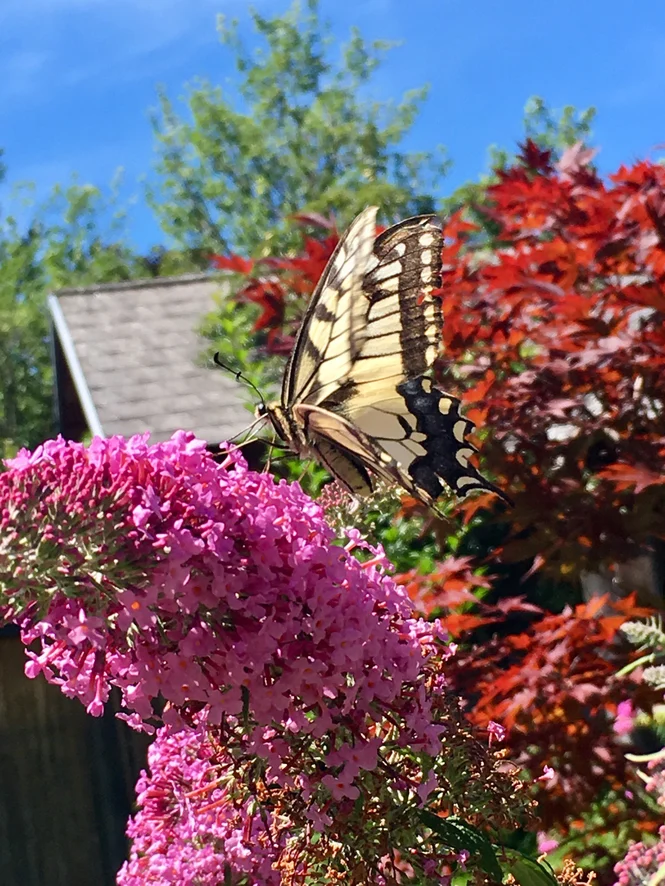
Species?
Papilio machaon
